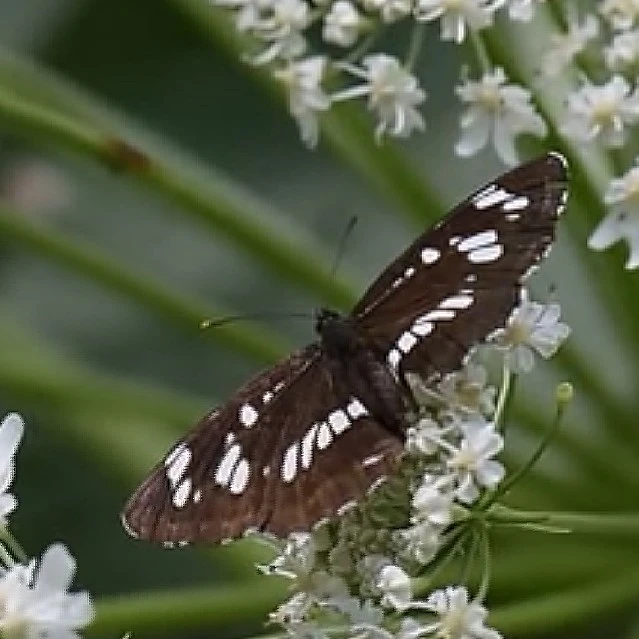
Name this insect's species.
Neptis rivularis
